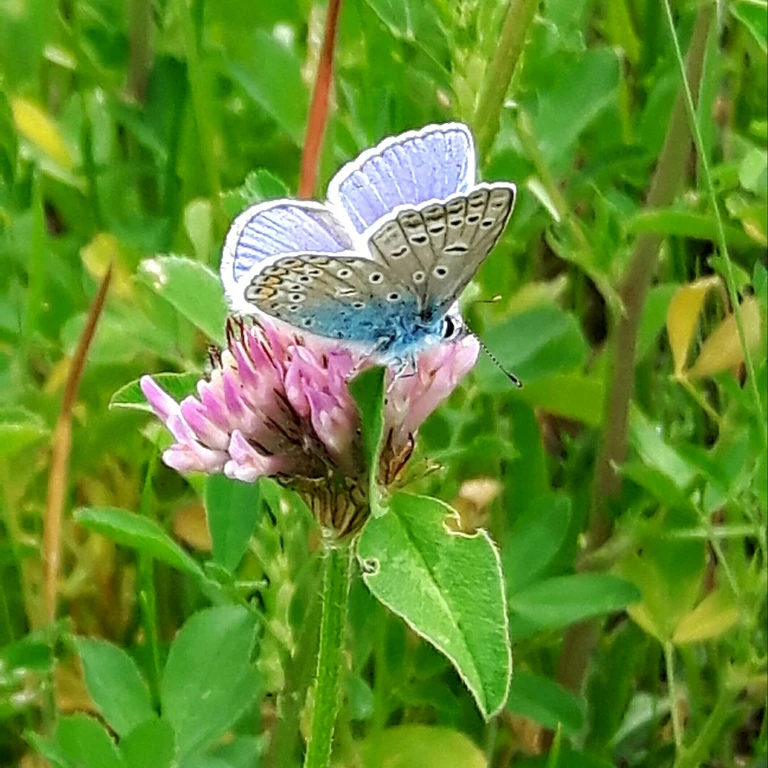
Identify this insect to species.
Polyommatus icarus
